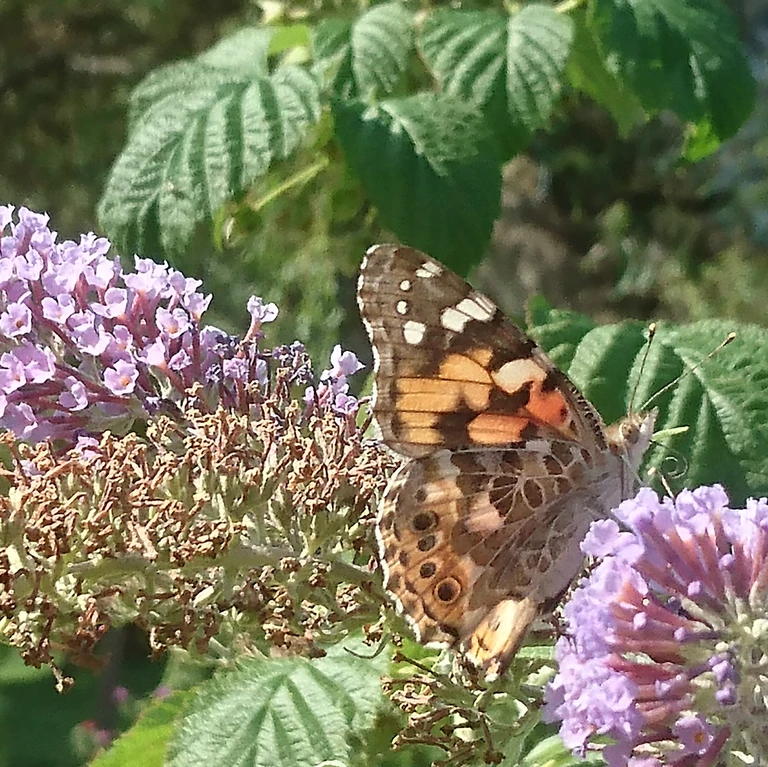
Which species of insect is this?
Vanessa cardui
